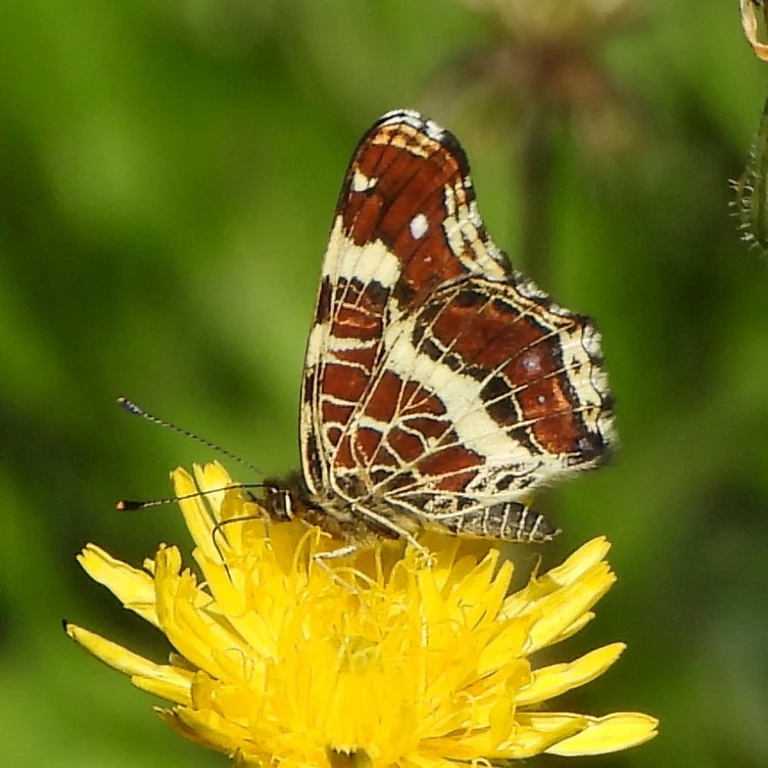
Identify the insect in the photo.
Araschnia levana
